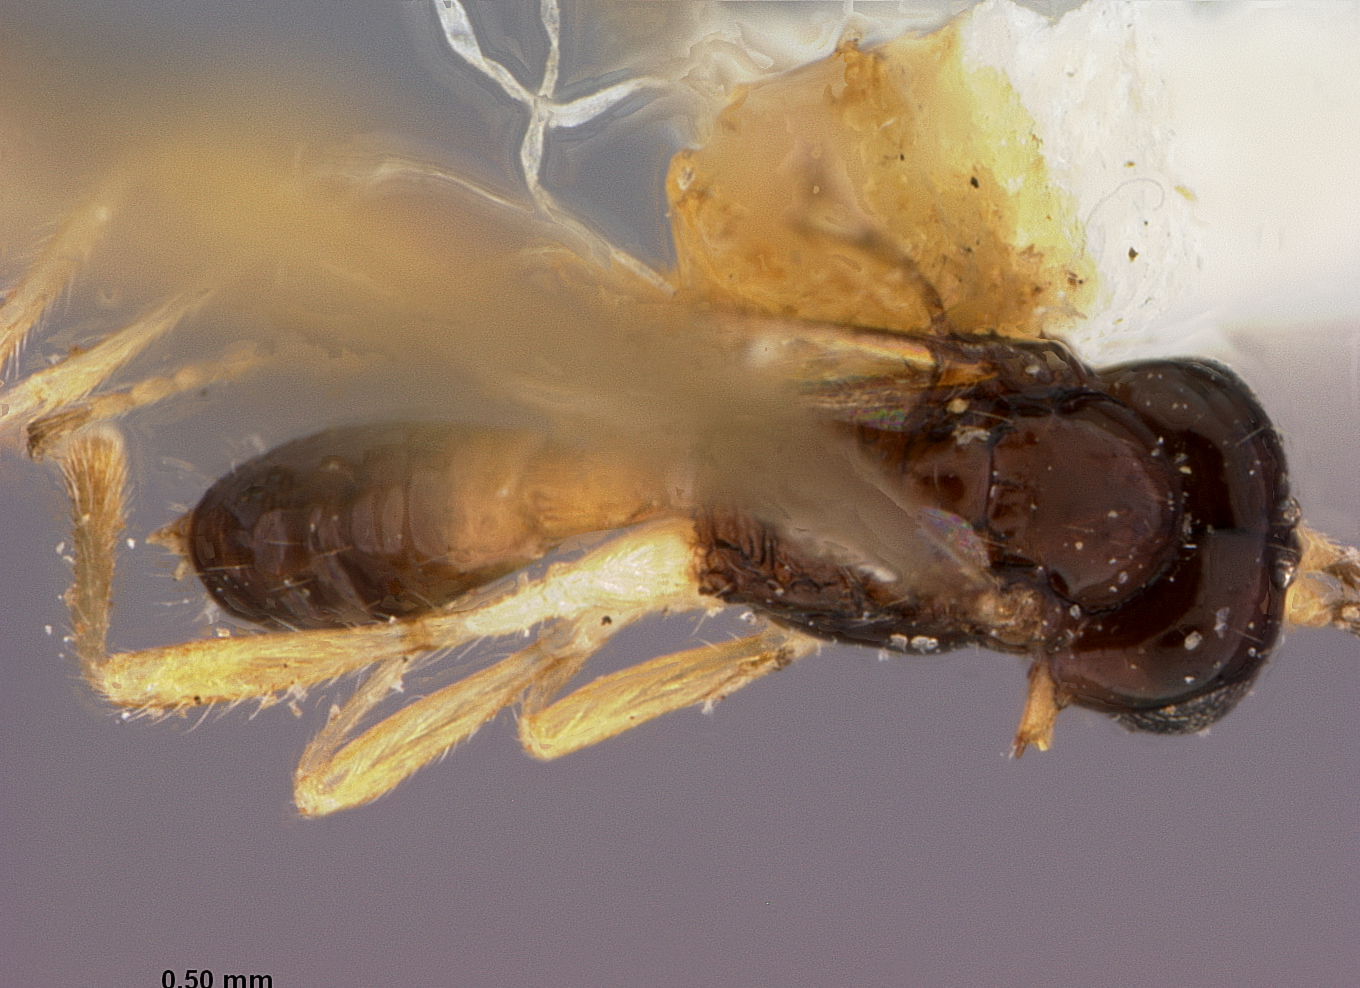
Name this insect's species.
Synaldis paraclypealis
